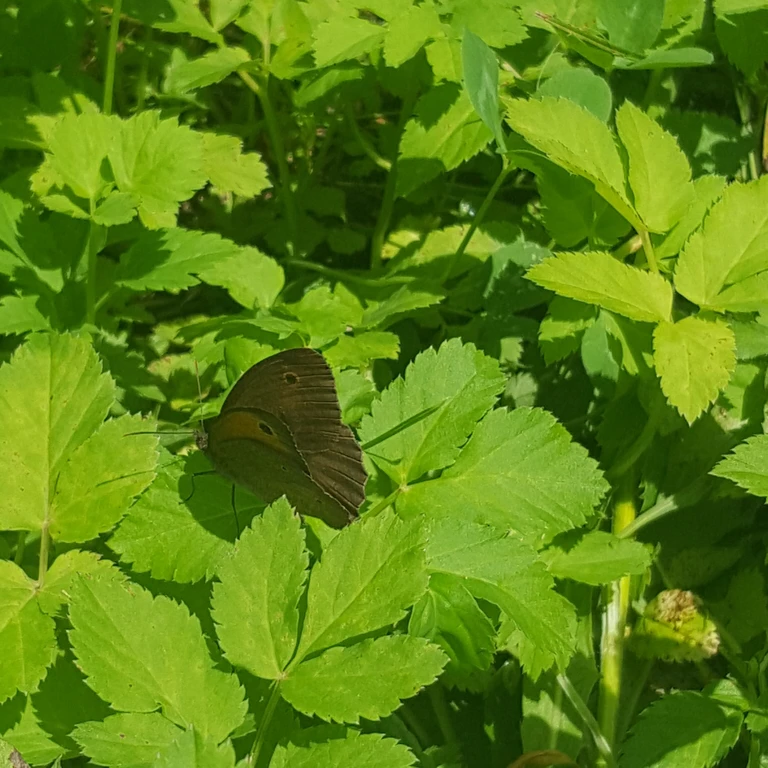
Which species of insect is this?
Maniola jurtina
